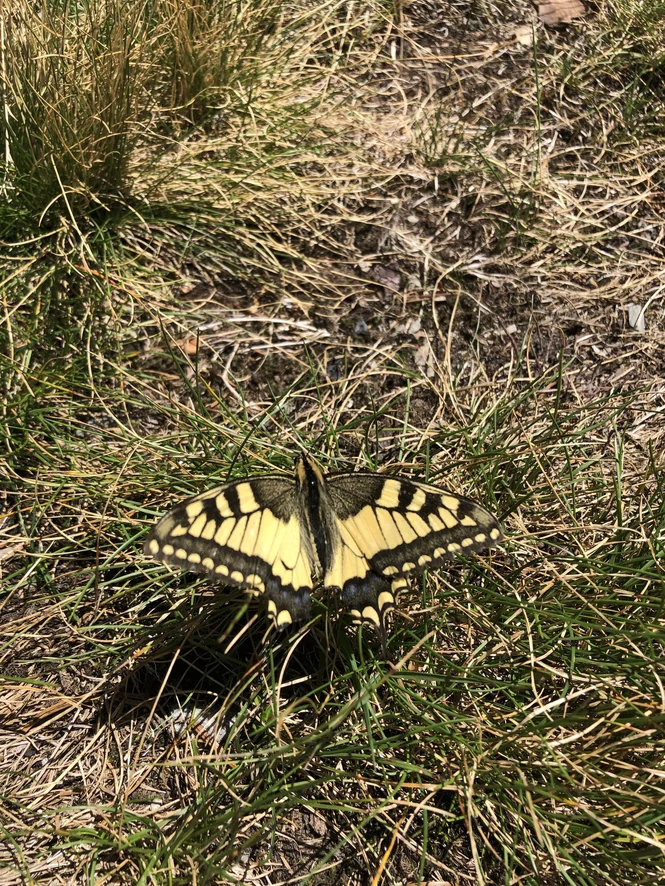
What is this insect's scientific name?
Papilio machaon
